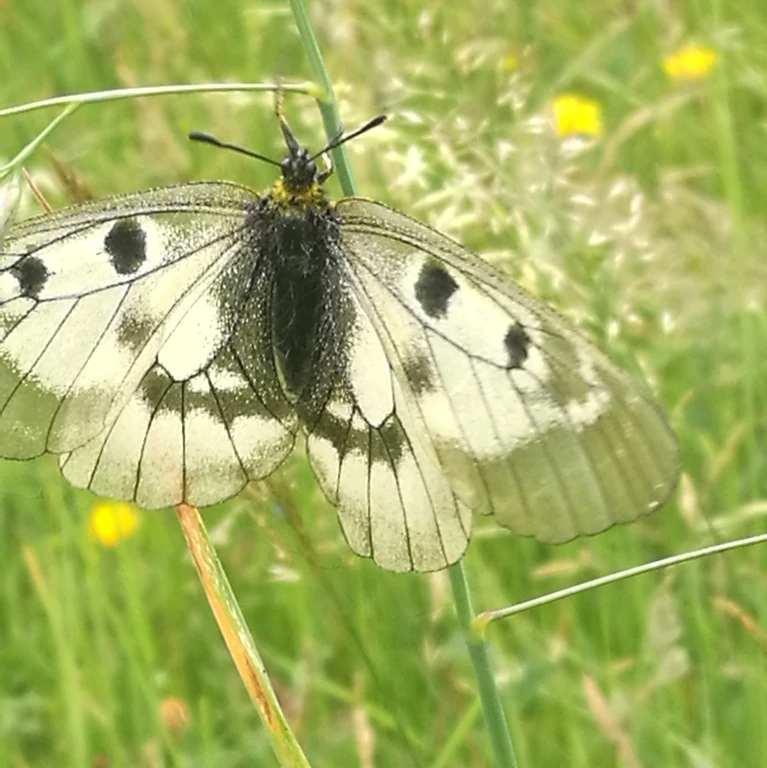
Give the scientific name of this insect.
Parnassius mnemosyne
